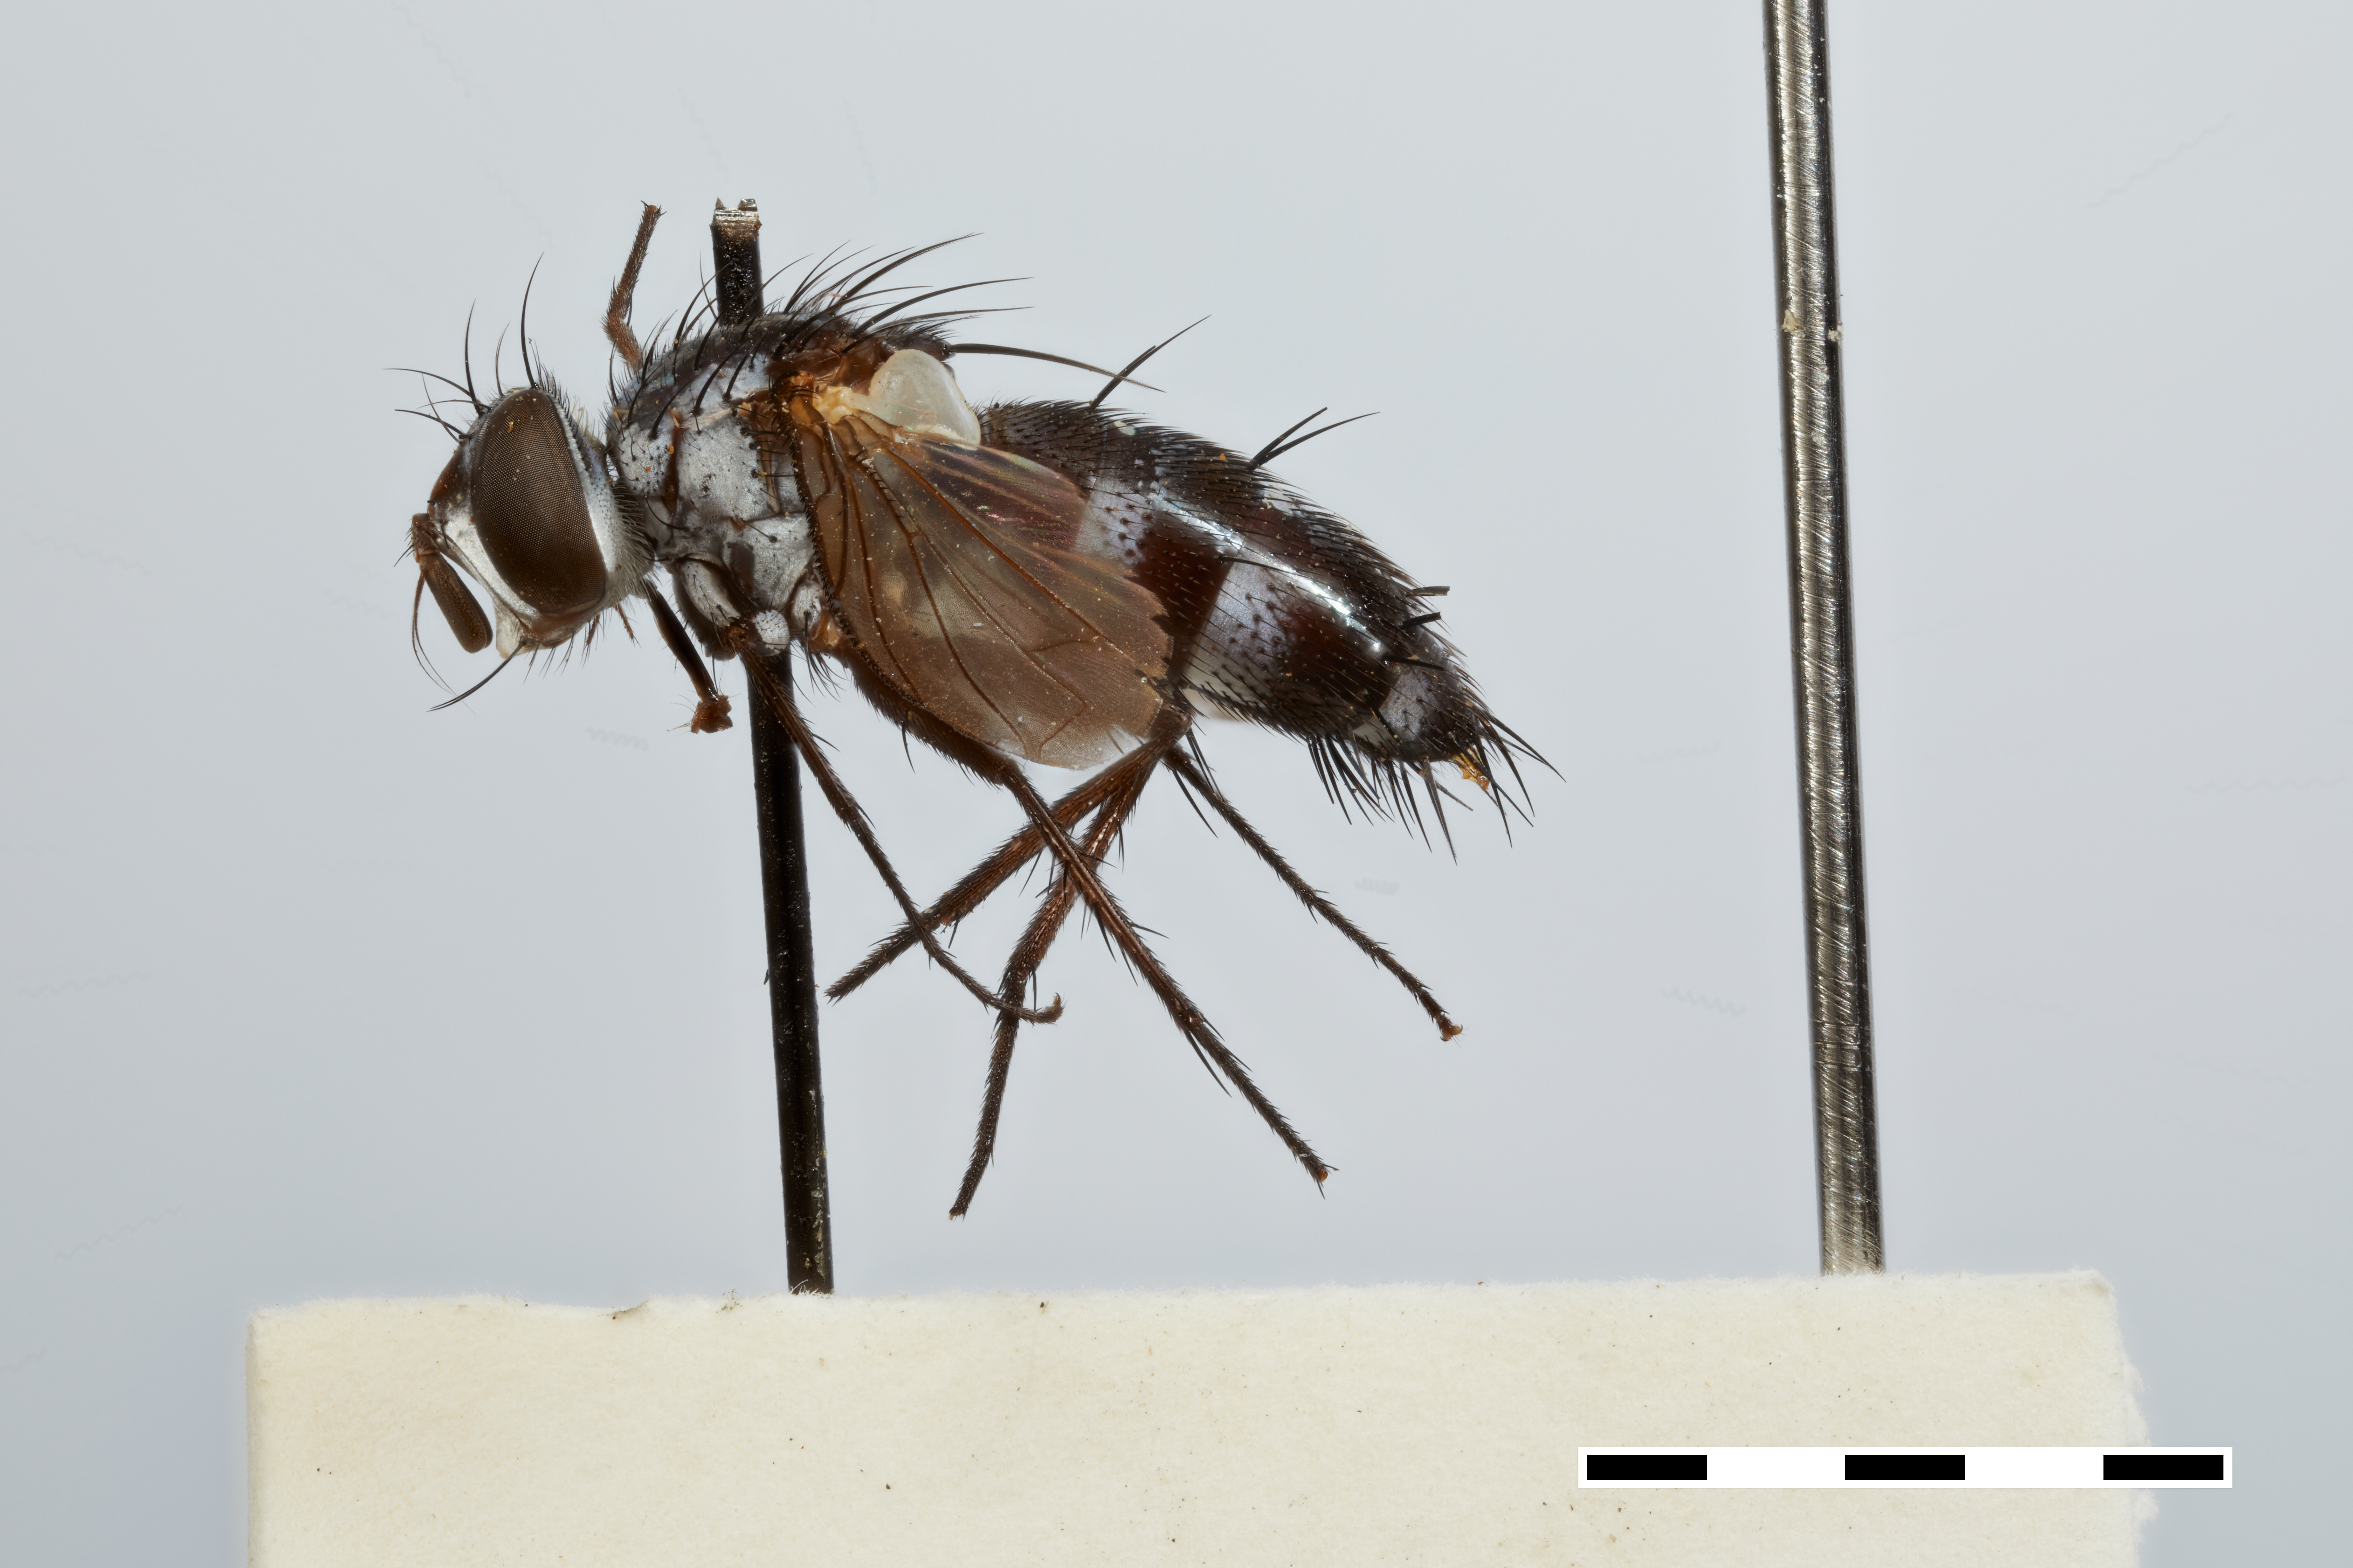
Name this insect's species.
Ocypteromima polita
